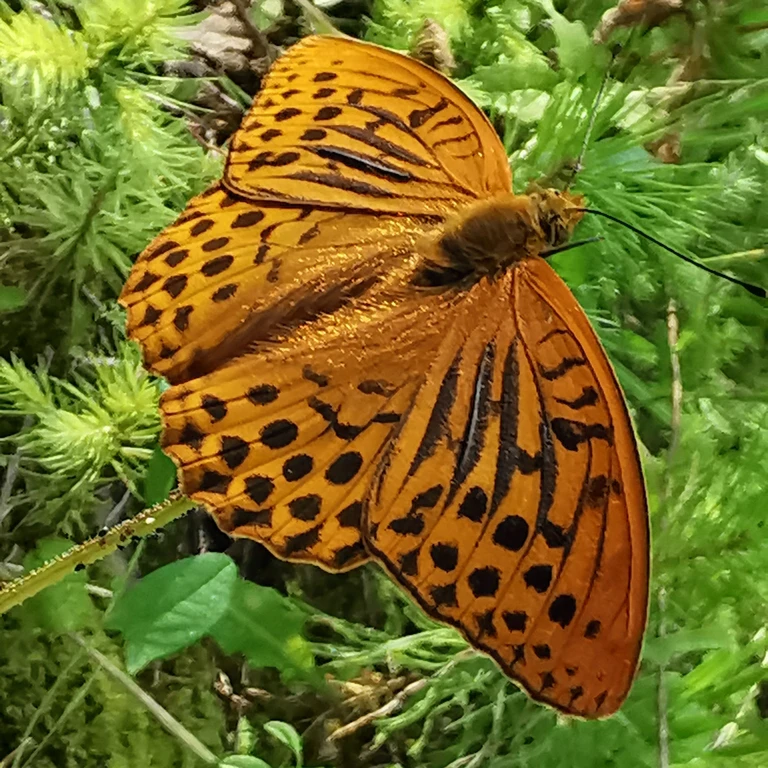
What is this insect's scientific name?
Argynnis paphia
